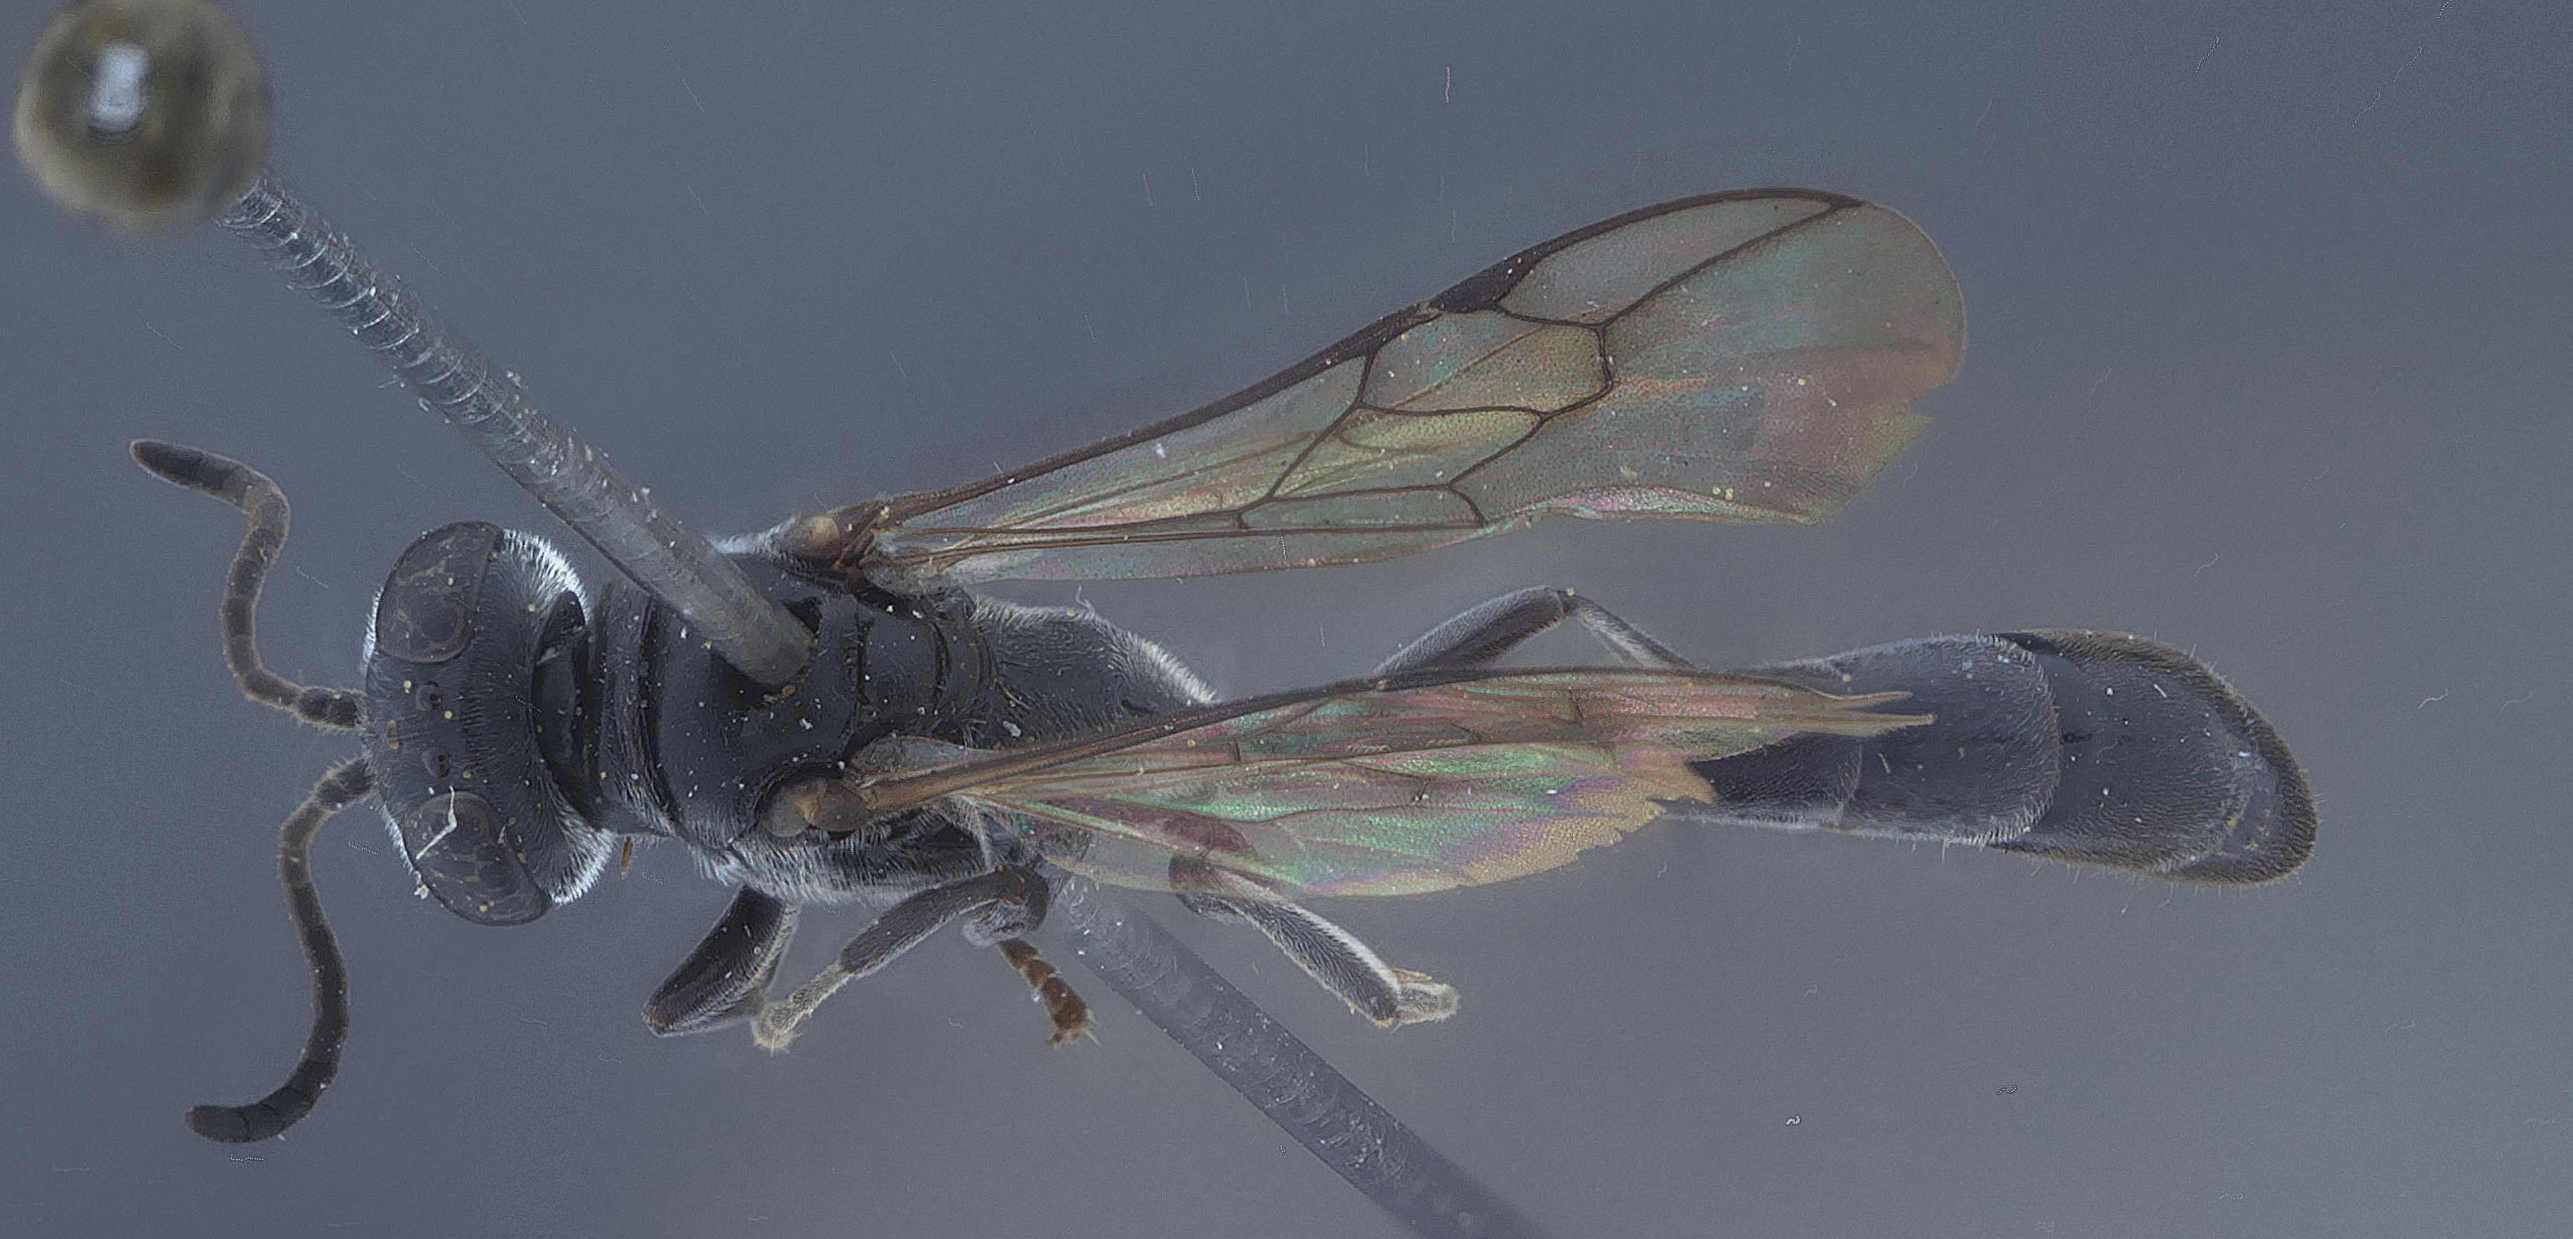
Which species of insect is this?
Trypoxylon fronticorne
